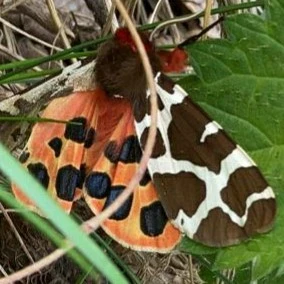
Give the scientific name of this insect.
Arctia caja
